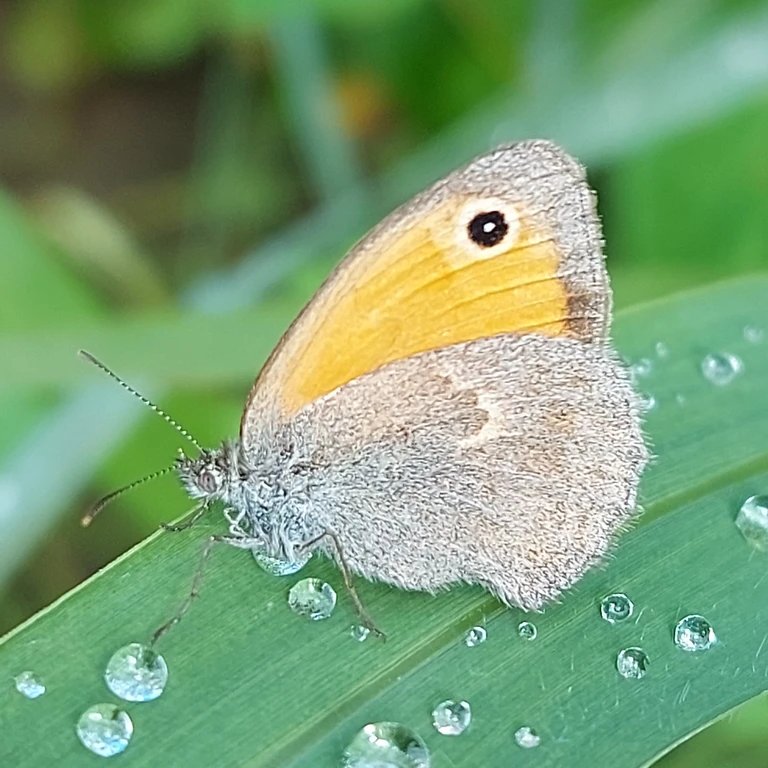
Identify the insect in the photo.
Coenonympha pamphilus
